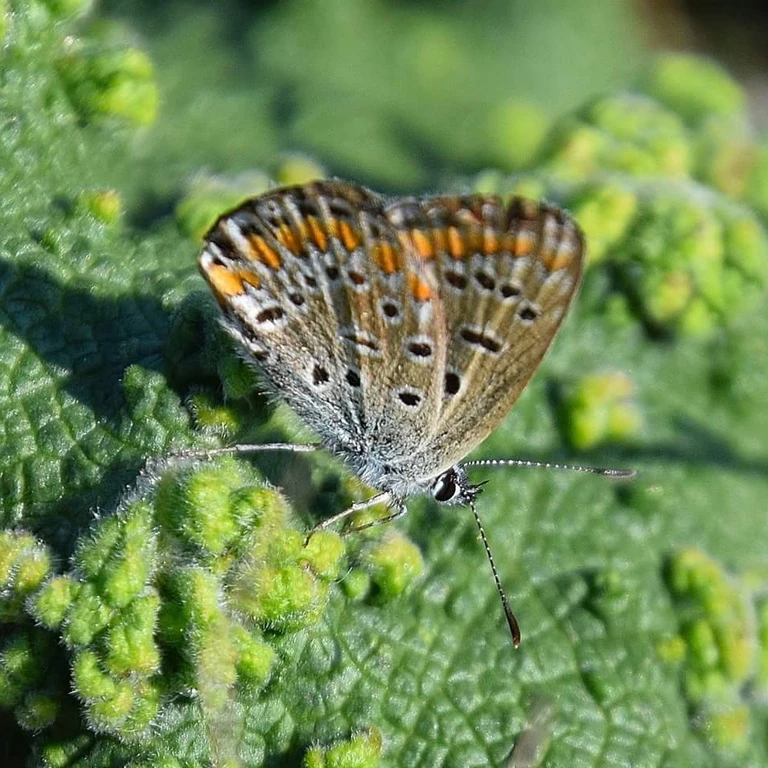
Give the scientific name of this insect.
Polyommatus icarus
